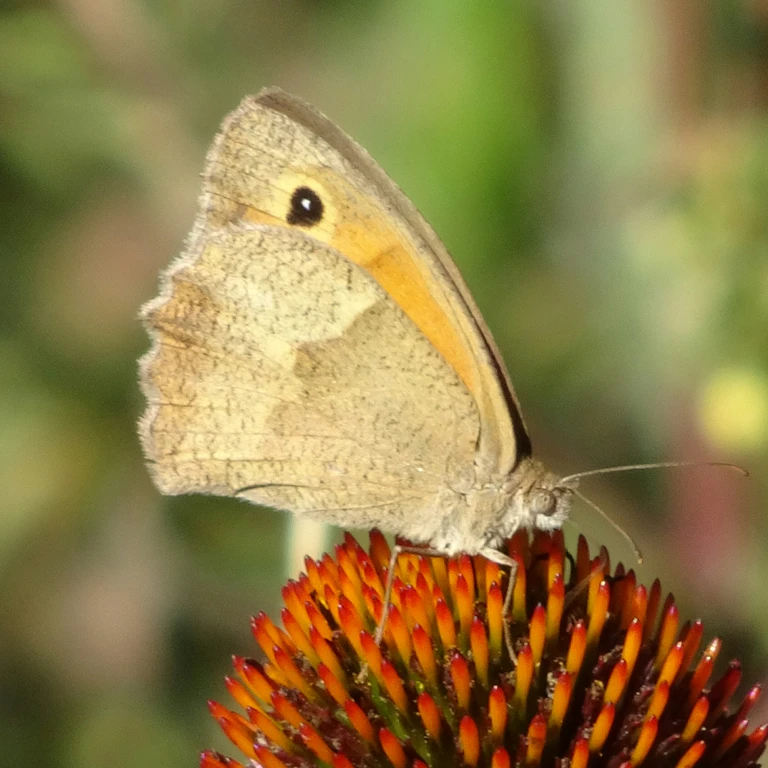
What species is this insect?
Maniola jurtina
